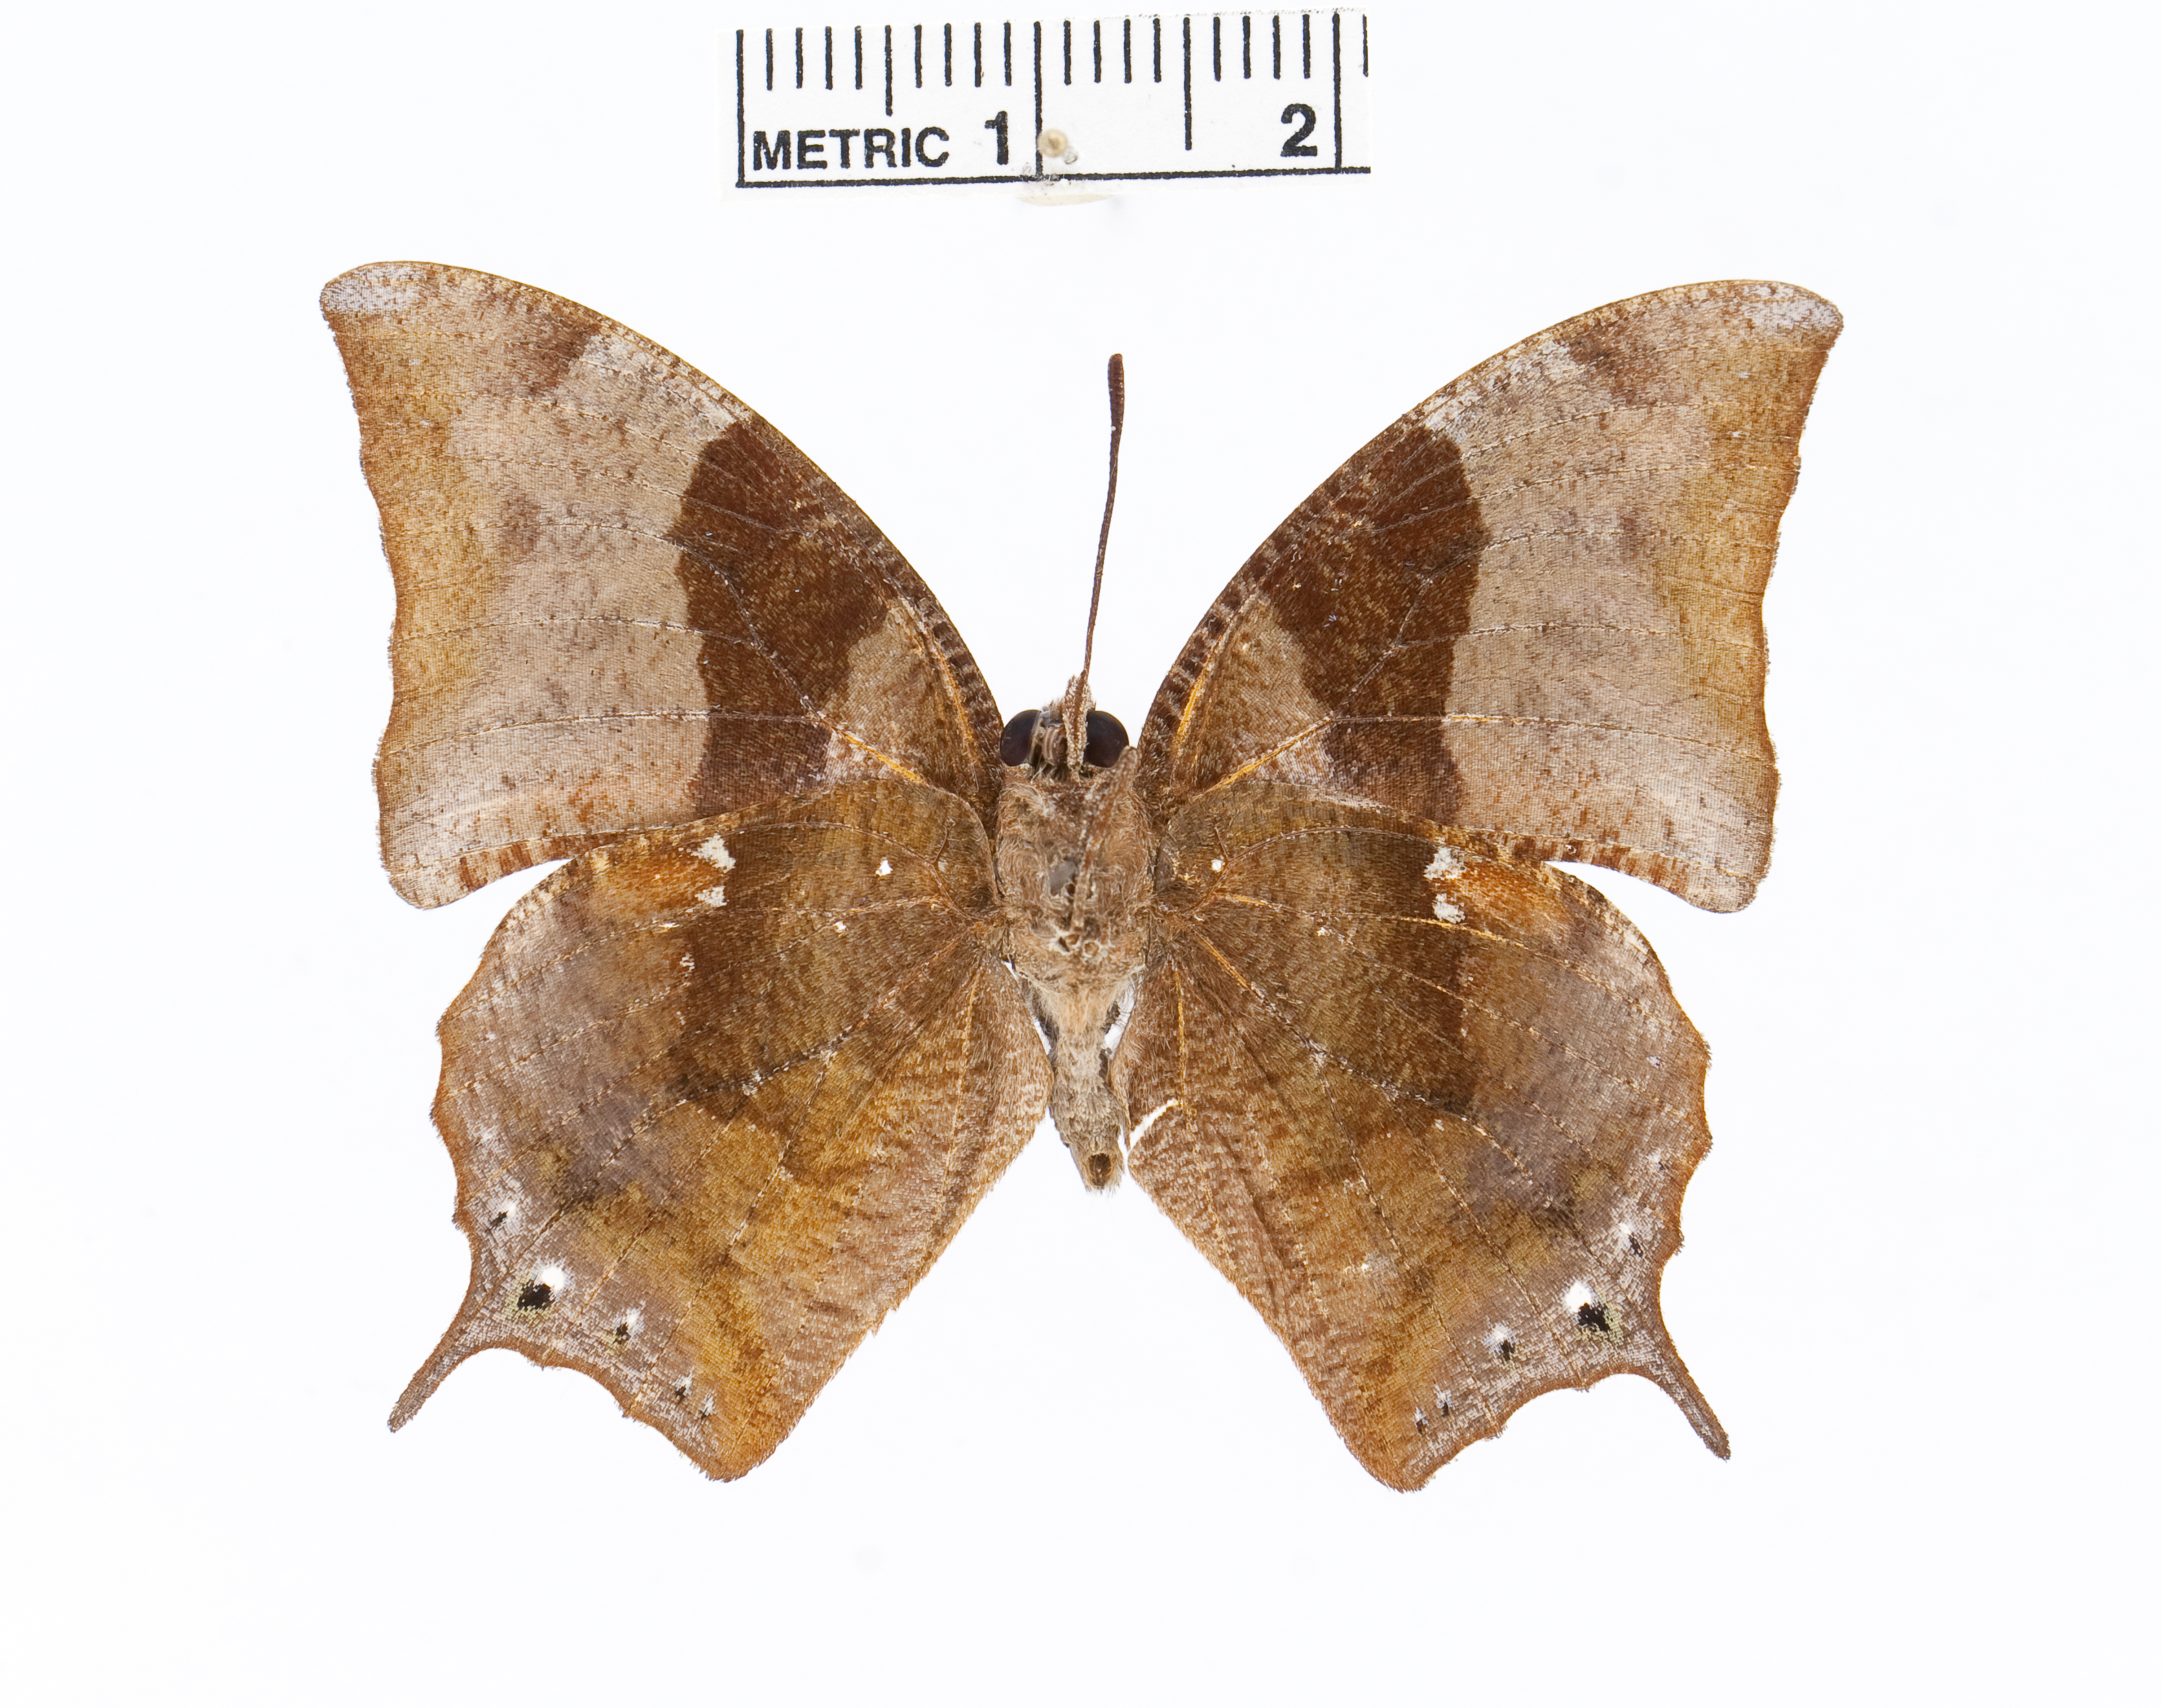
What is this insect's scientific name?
Memphis herbacea
